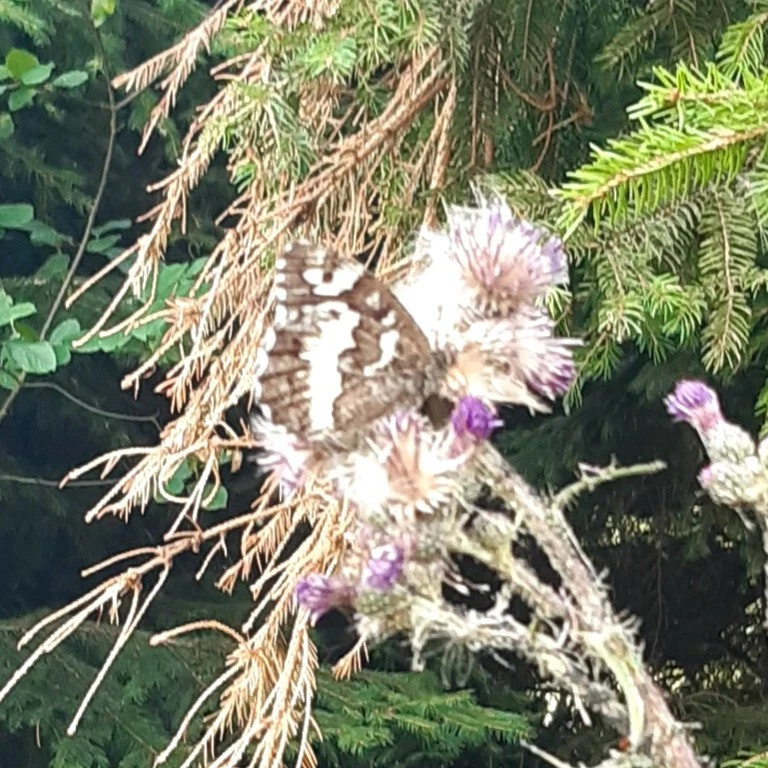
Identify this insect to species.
Brintesia circe
